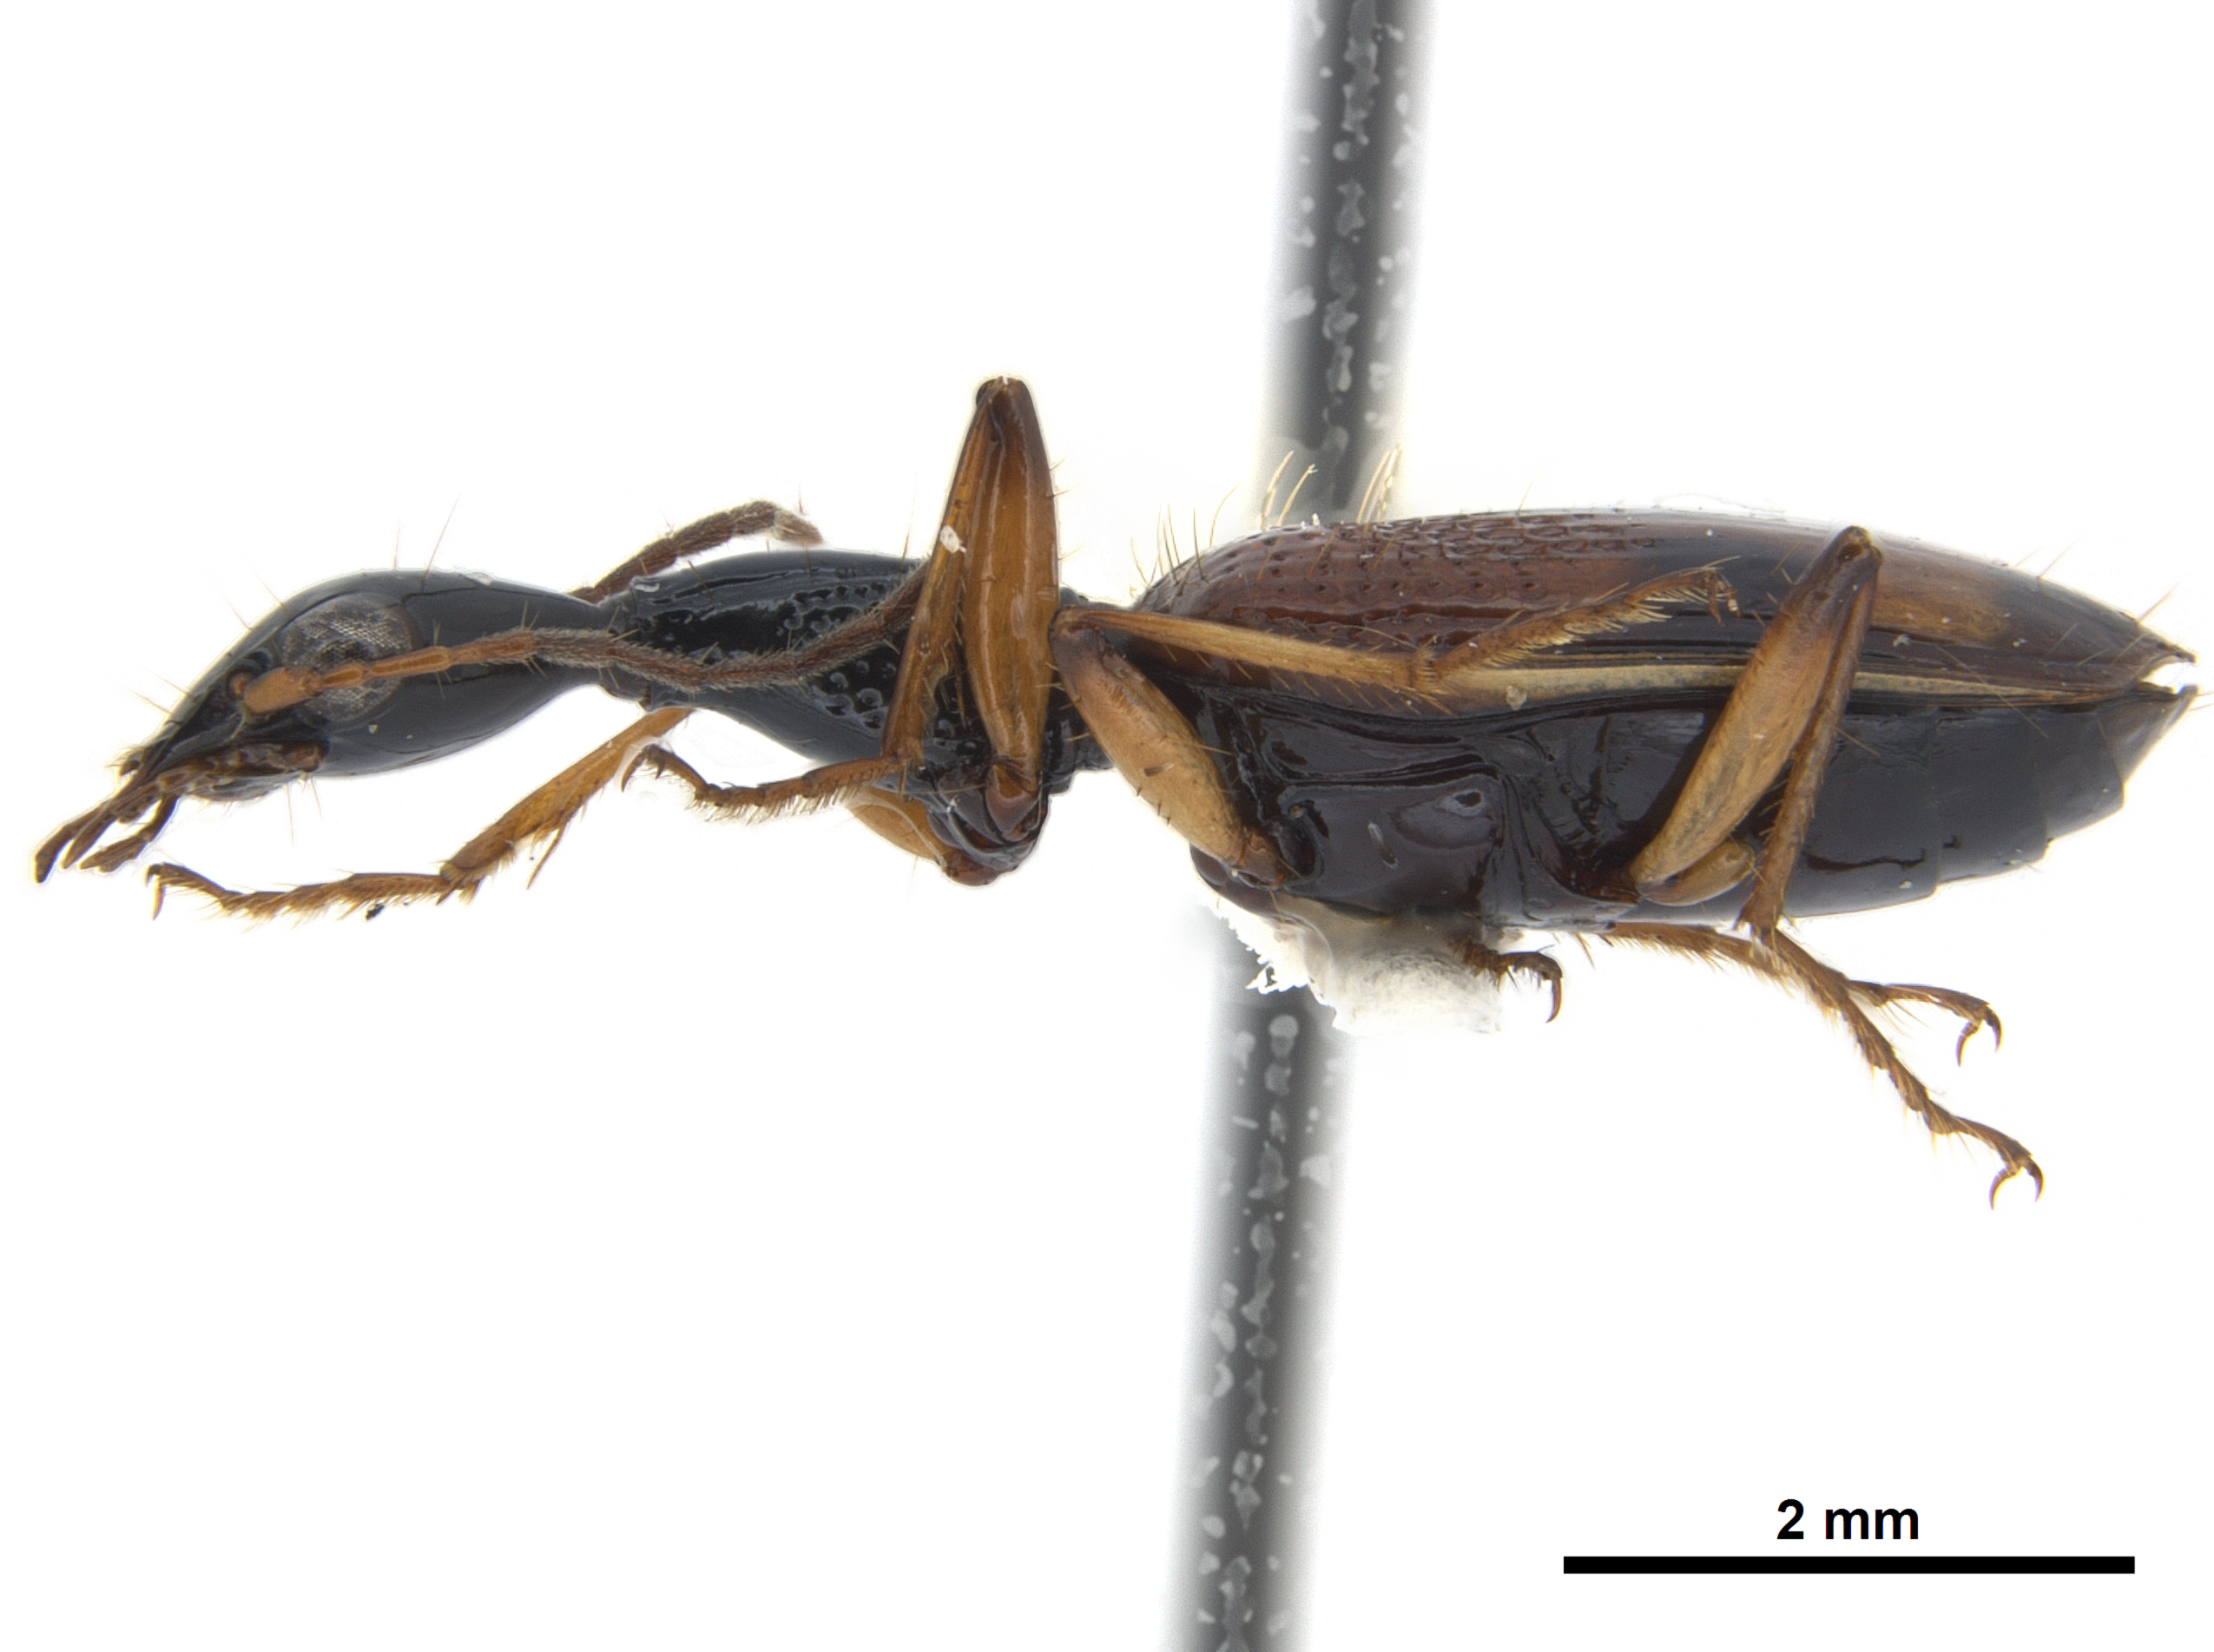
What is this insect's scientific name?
Colliuris pensylvanica
